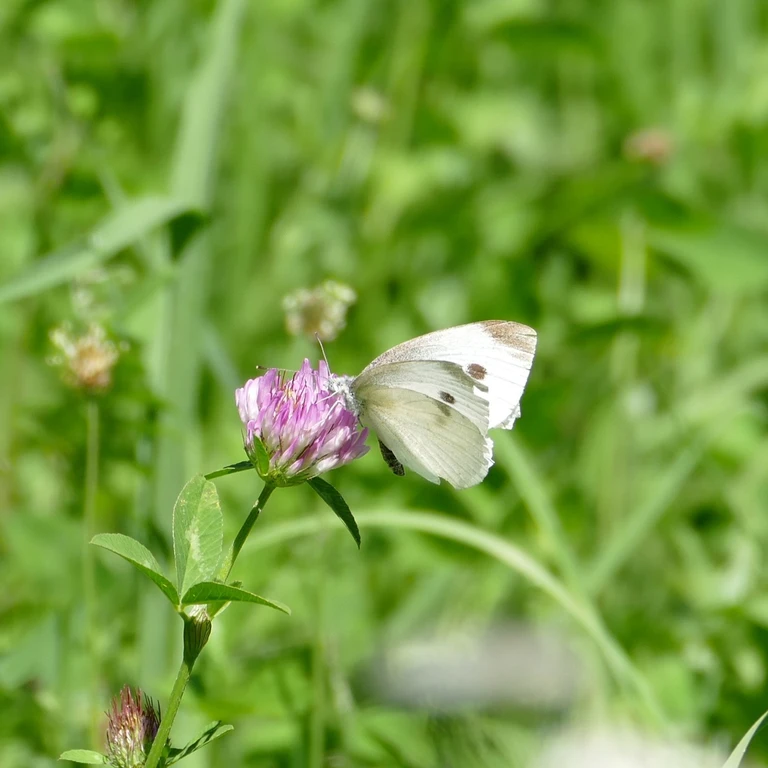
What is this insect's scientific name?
Pieris rapae
